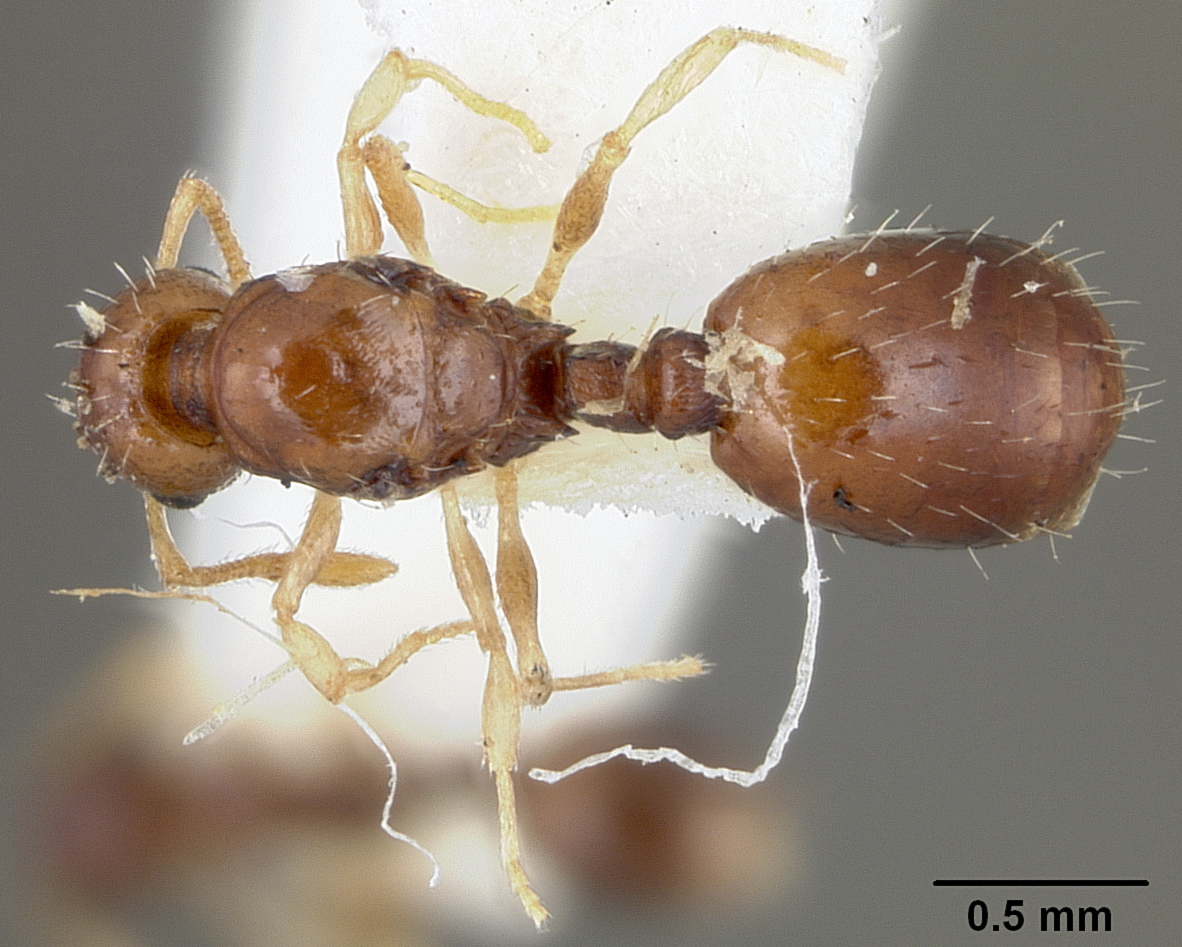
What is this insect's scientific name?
Leptothorax tuscaloosae
